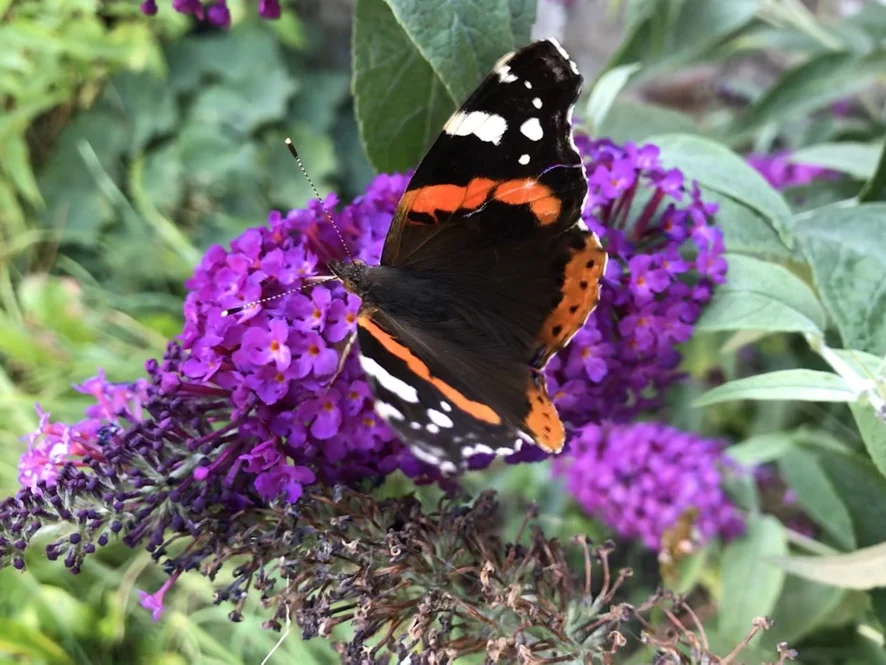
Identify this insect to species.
Vanessa atalanta
